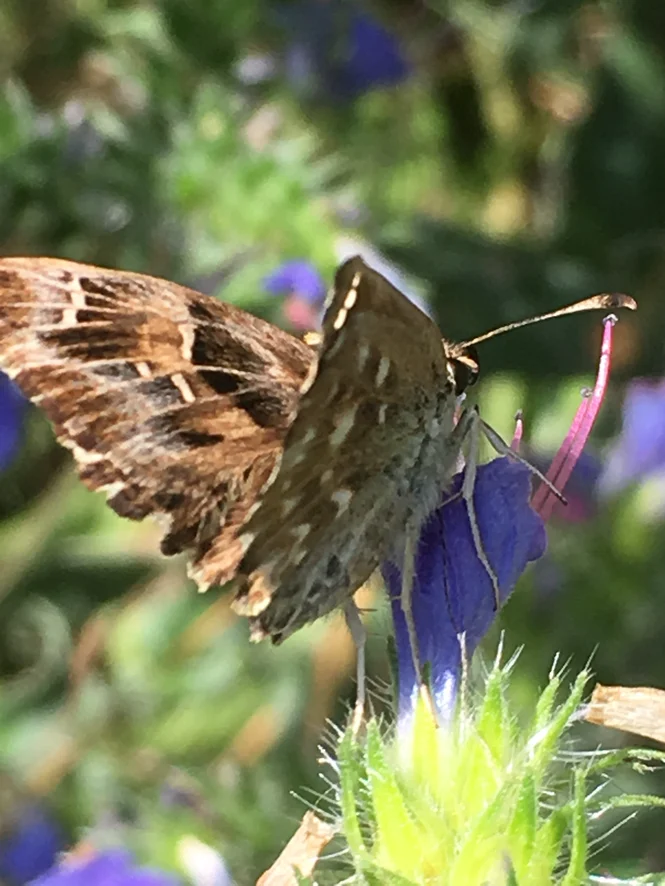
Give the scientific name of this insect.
Carcharodus alceae
